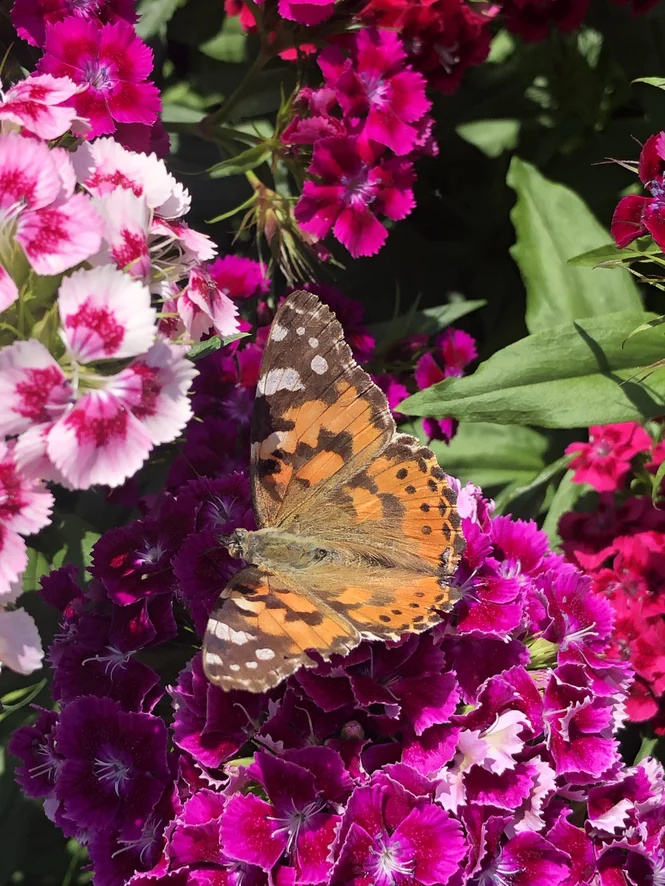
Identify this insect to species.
Vanessa cardui
